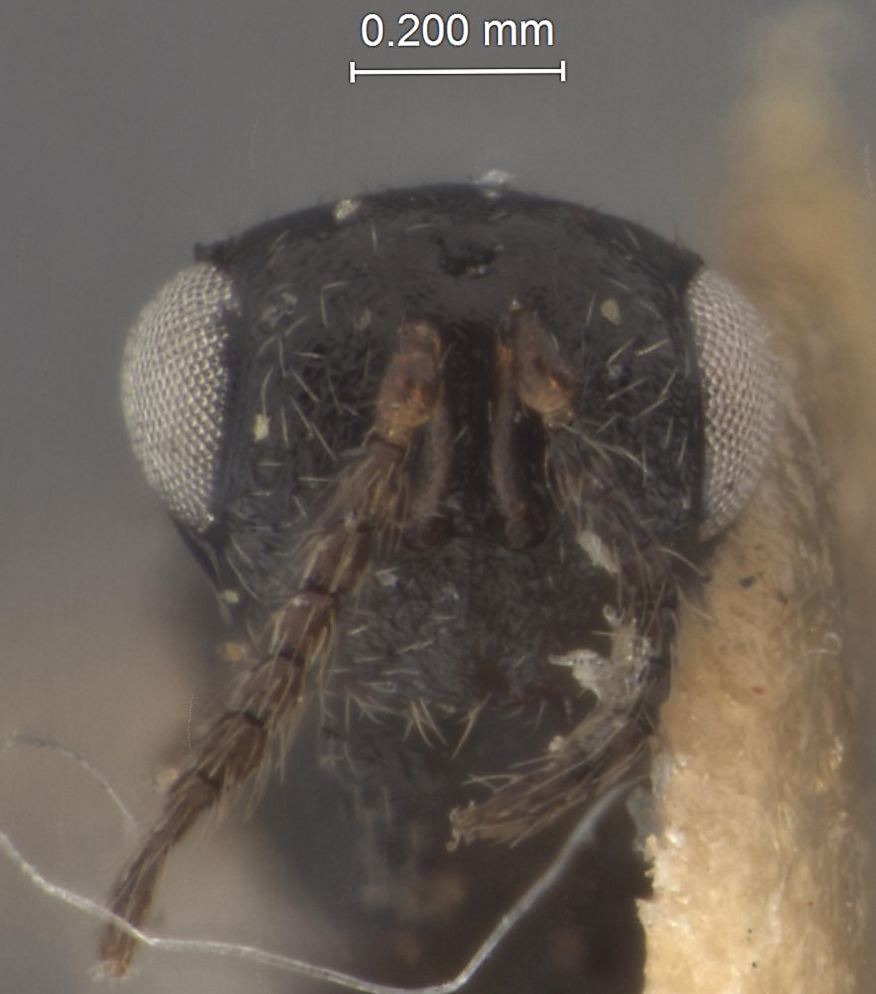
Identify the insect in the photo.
Harmolita agropyrocola
